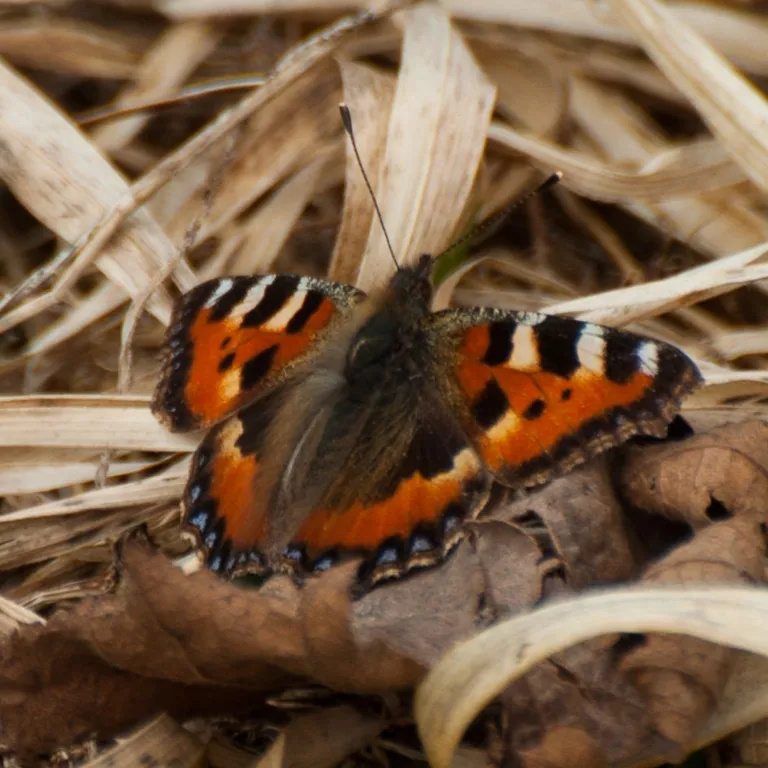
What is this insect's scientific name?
Aglais urticae
